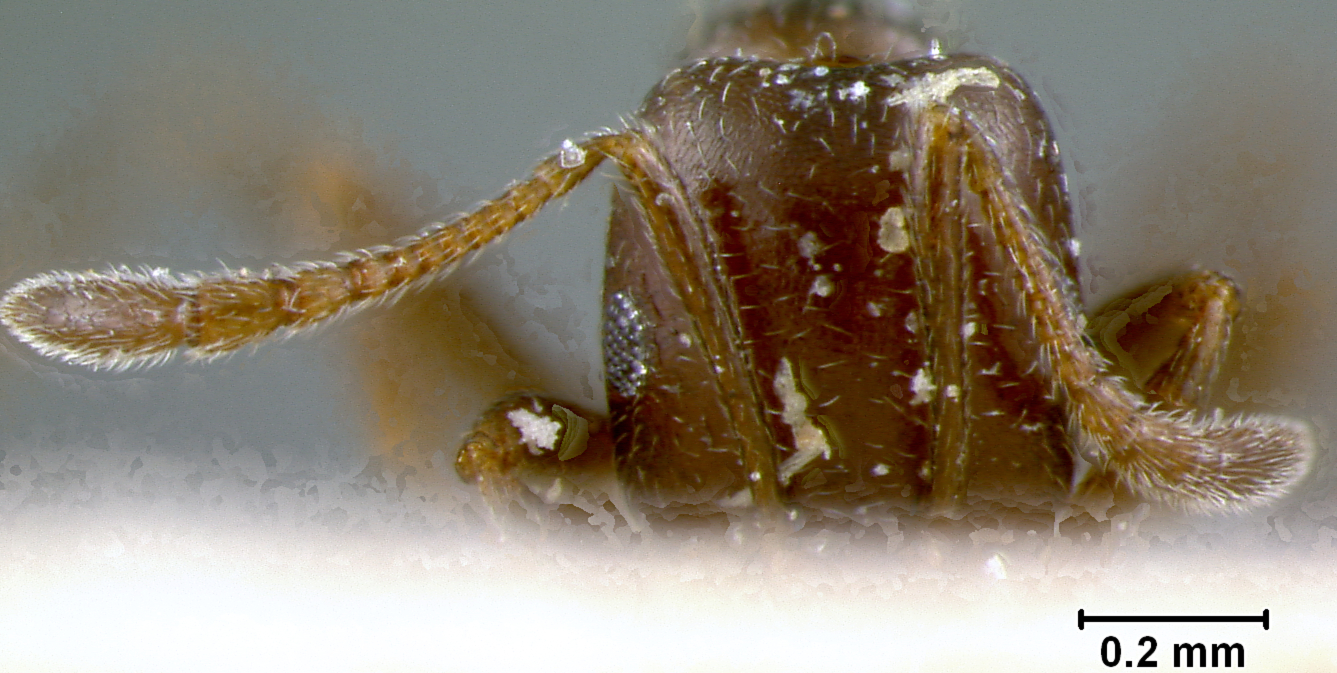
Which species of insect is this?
Monomorium subopacum
